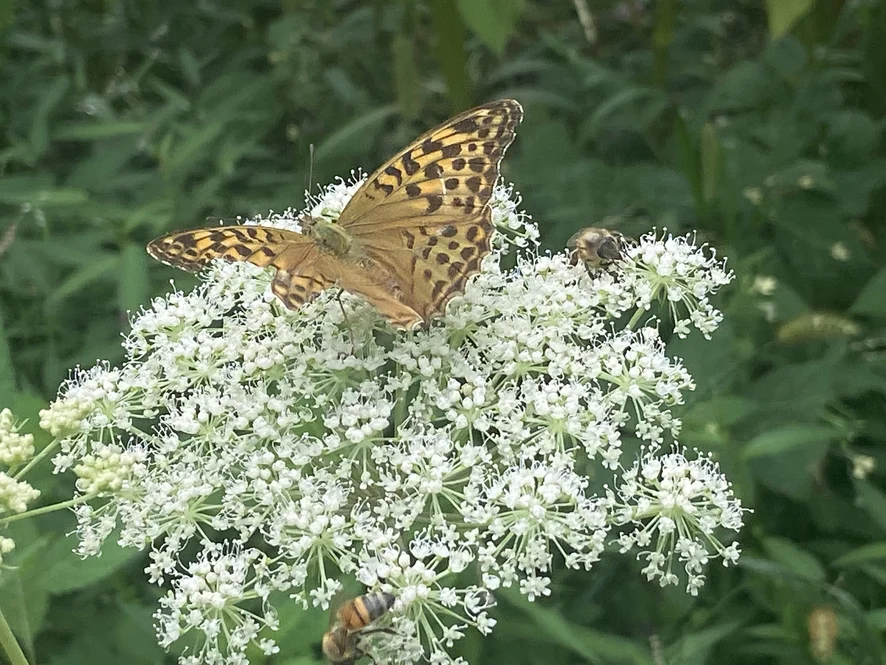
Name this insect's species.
Argynnis paphia
